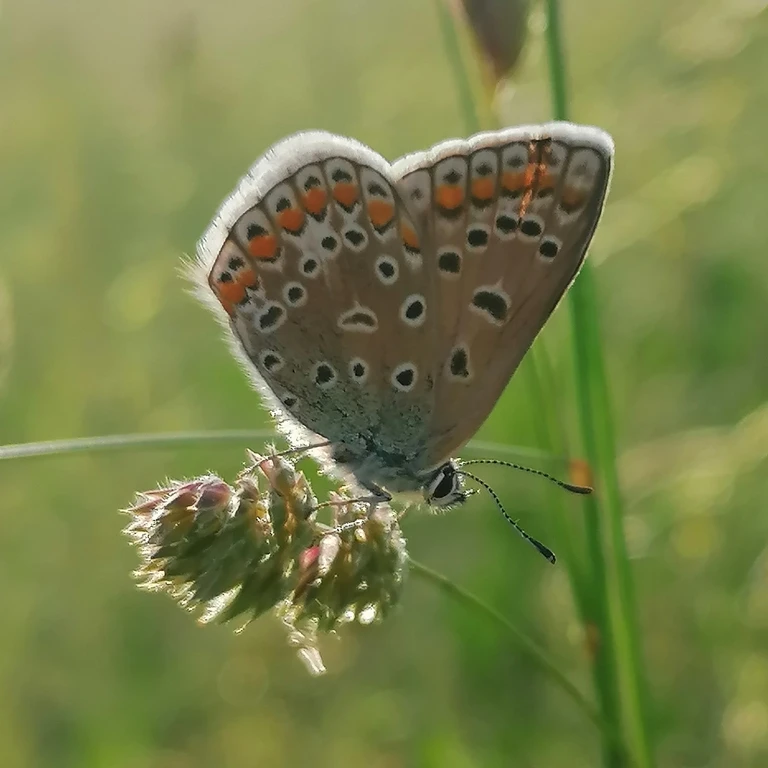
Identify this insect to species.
Polyommatus icarus
